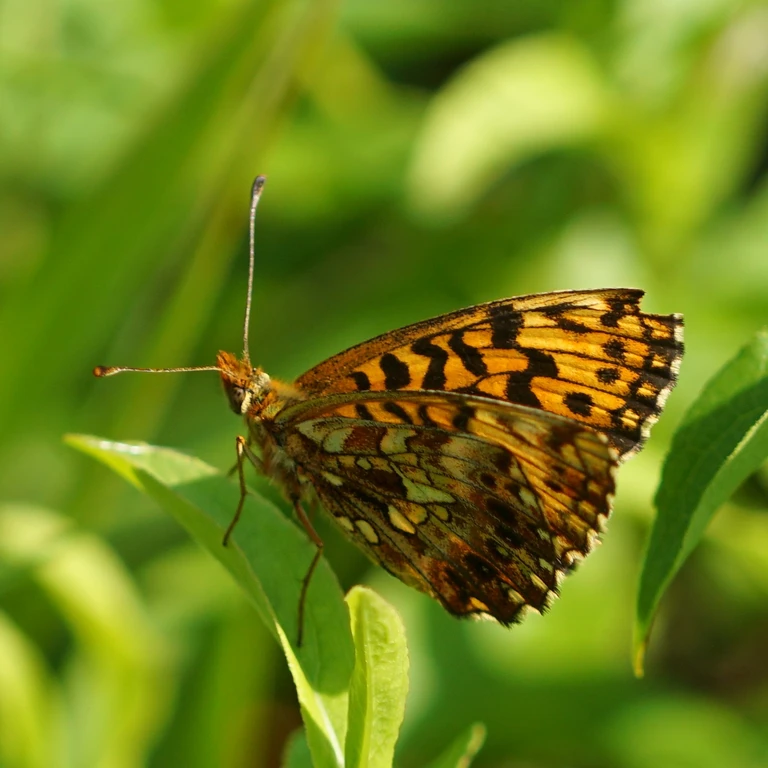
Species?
Boloria dia
